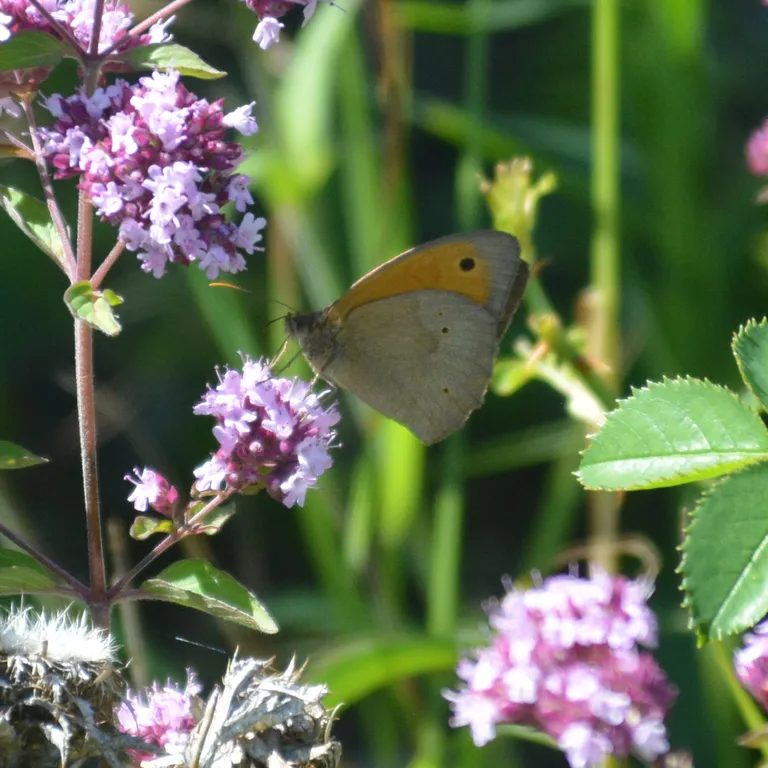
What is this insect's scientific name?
Maniola jurtina
